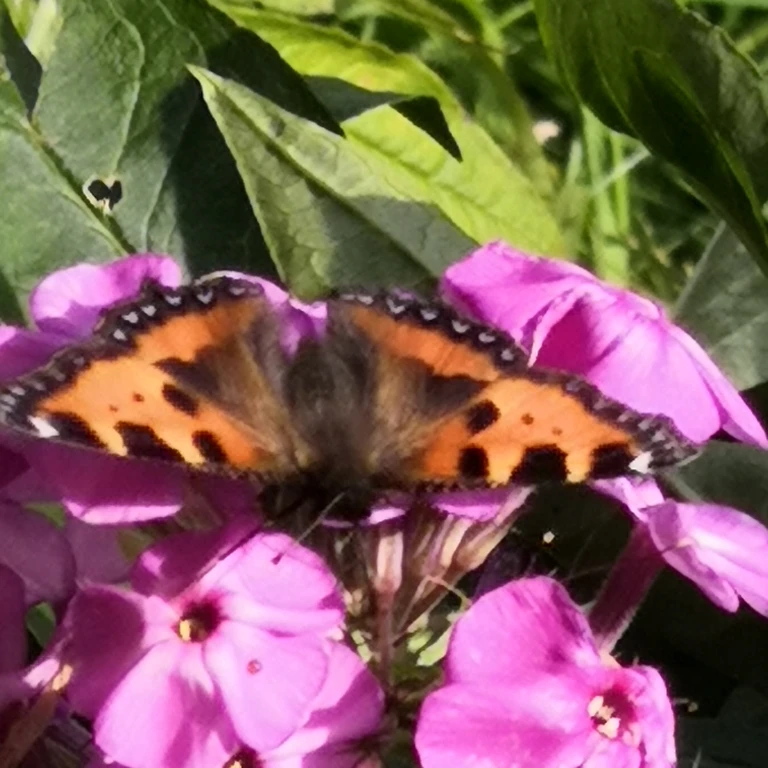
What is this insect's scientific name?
Aglais urticae
